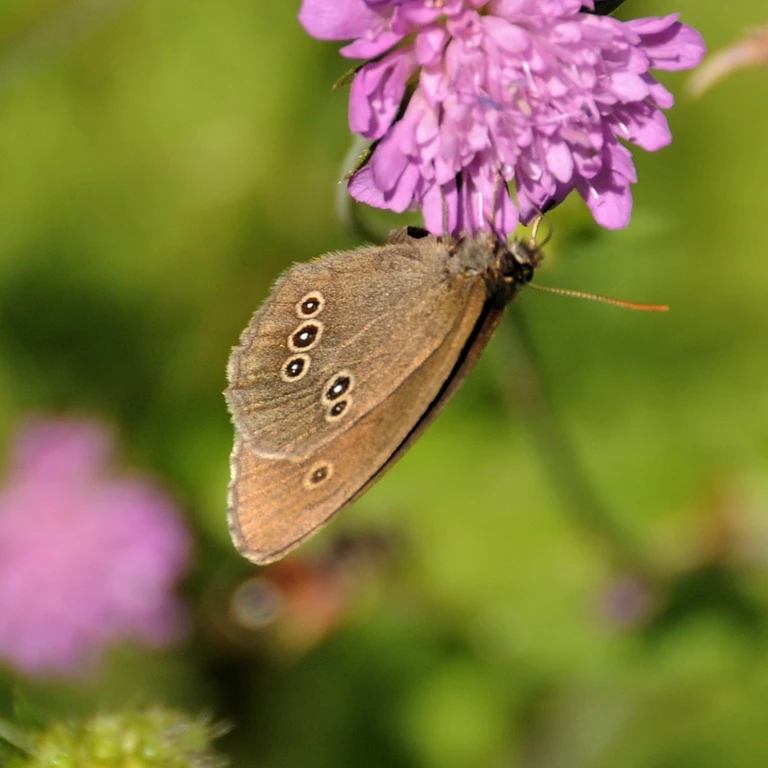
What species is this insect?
Aphantopus hyperantus
